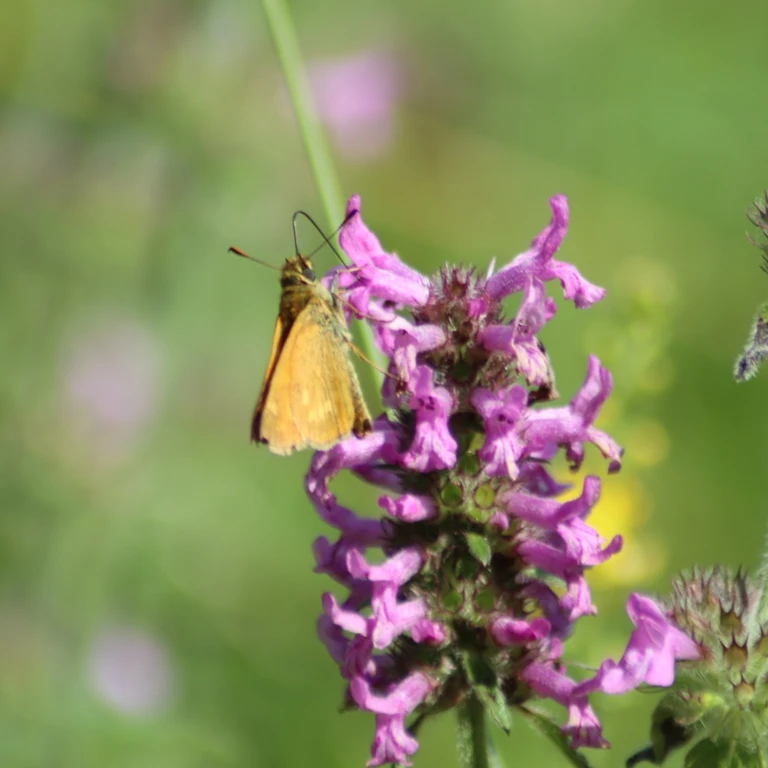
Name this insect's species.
Ochlodes sylvanus (also Ochlodes venata)
